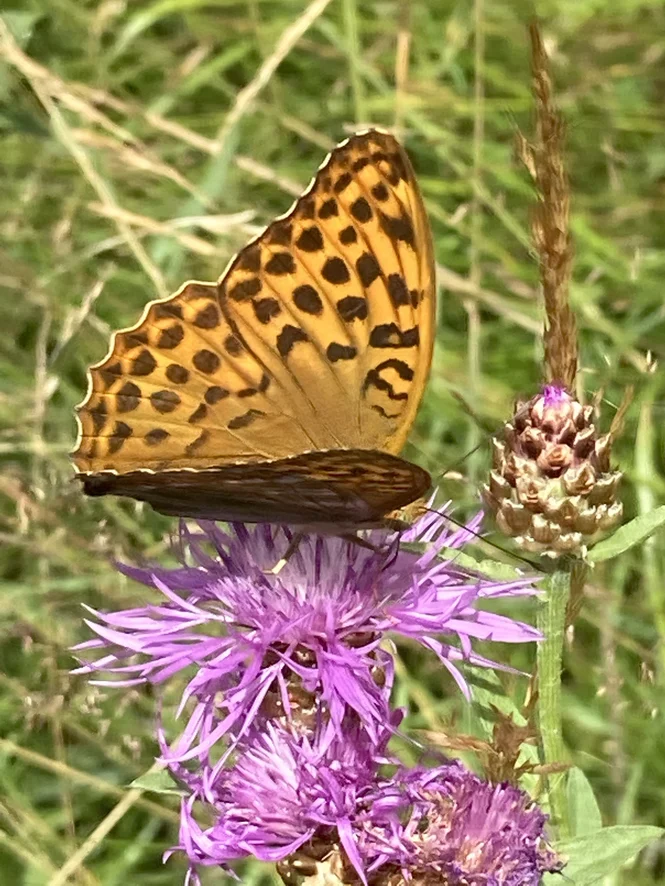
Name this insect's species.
Argynnis paphia
